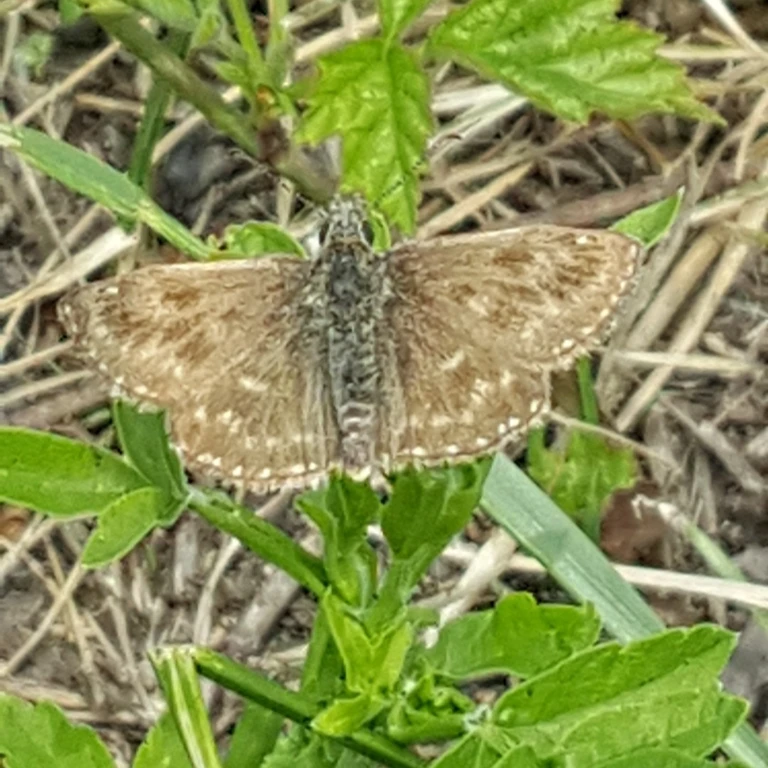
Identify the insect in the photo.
Erynnis tages
